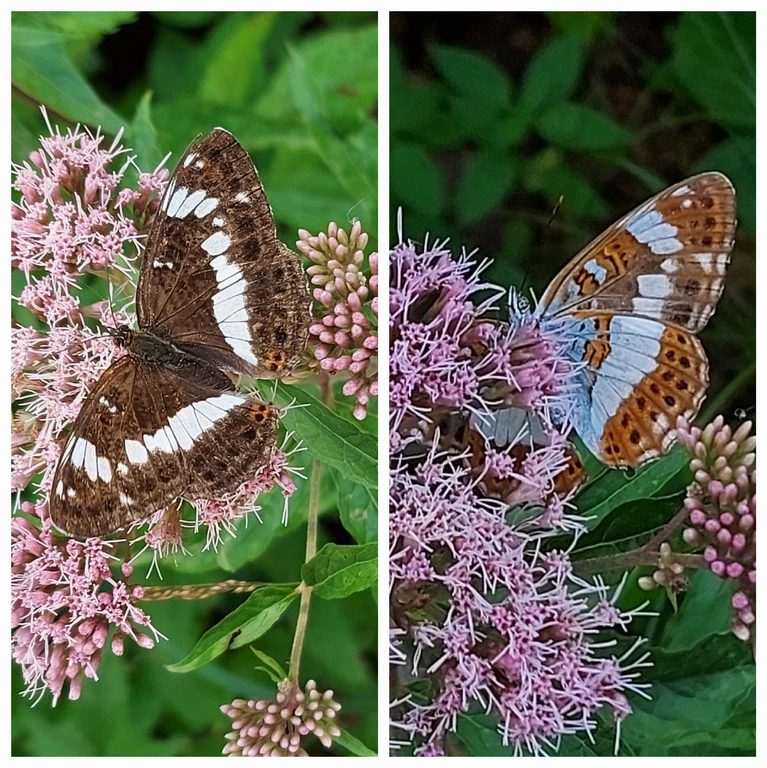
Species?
Limenitis camilla (also Ladoga camilla)
